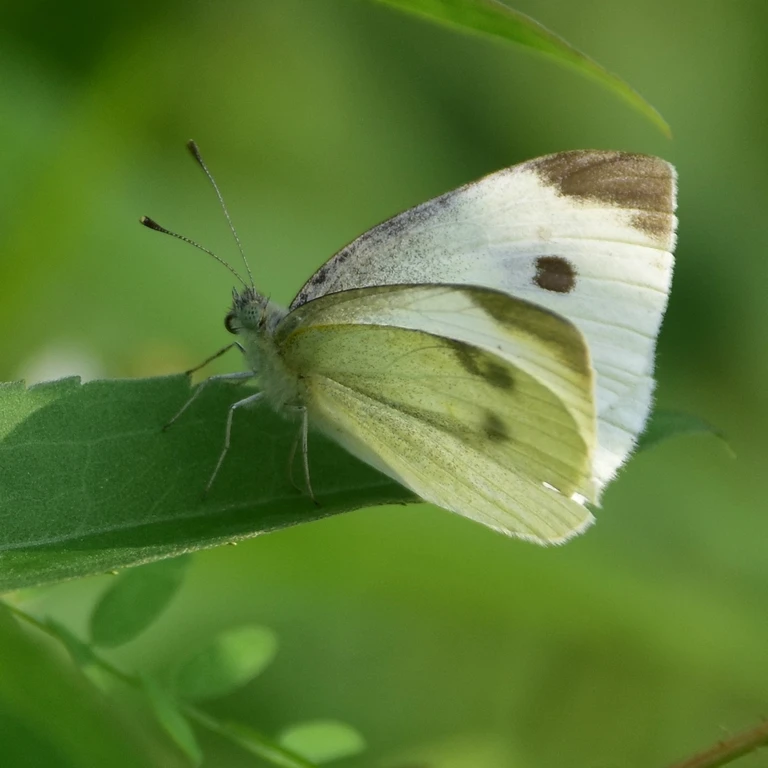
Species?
Pieris rapae
